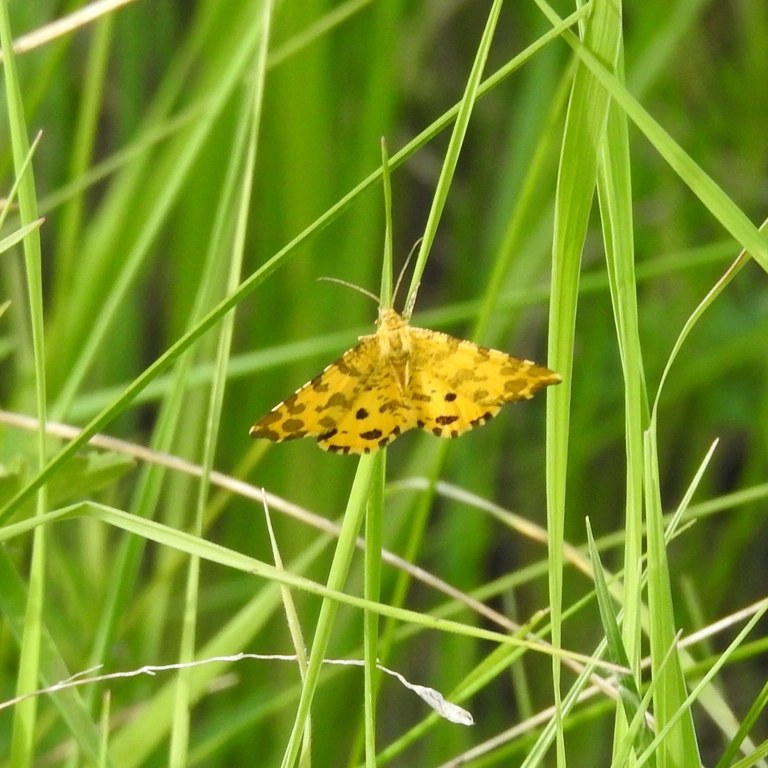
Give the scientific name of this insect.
Pseudopanthera macularia
